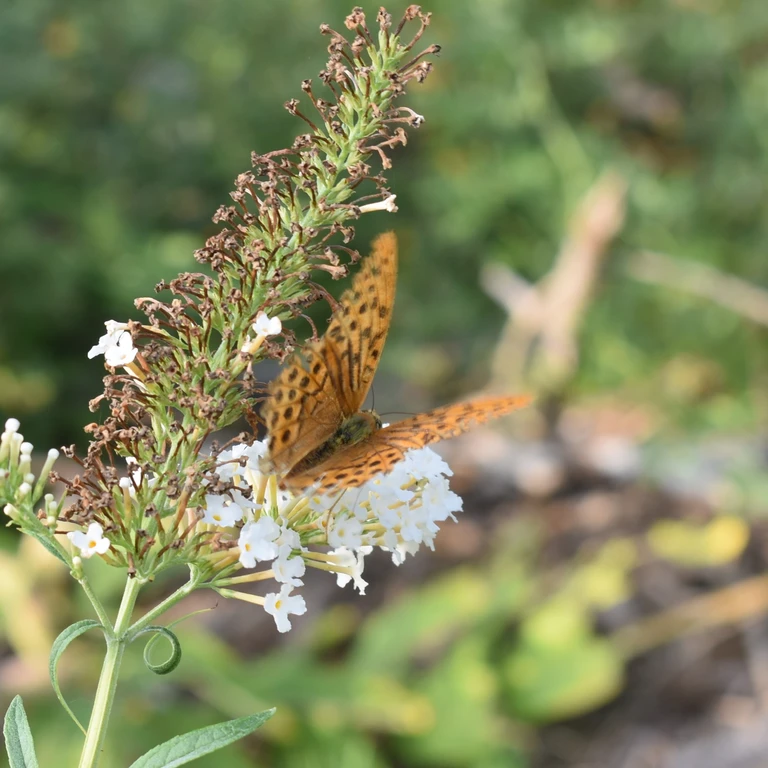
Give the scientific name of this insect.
Argynnis paphia
